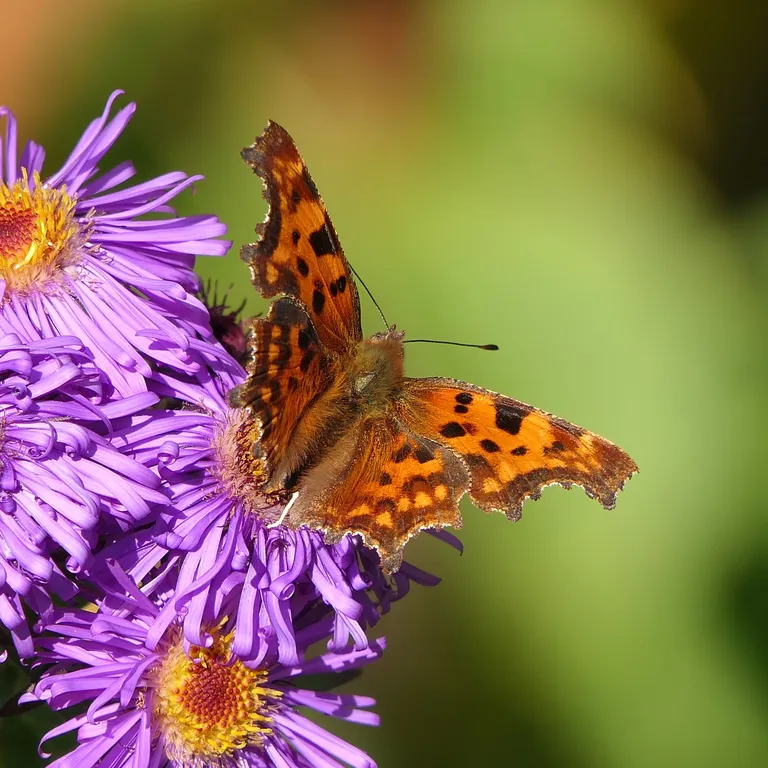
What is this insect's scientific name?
Polygonia c-album
